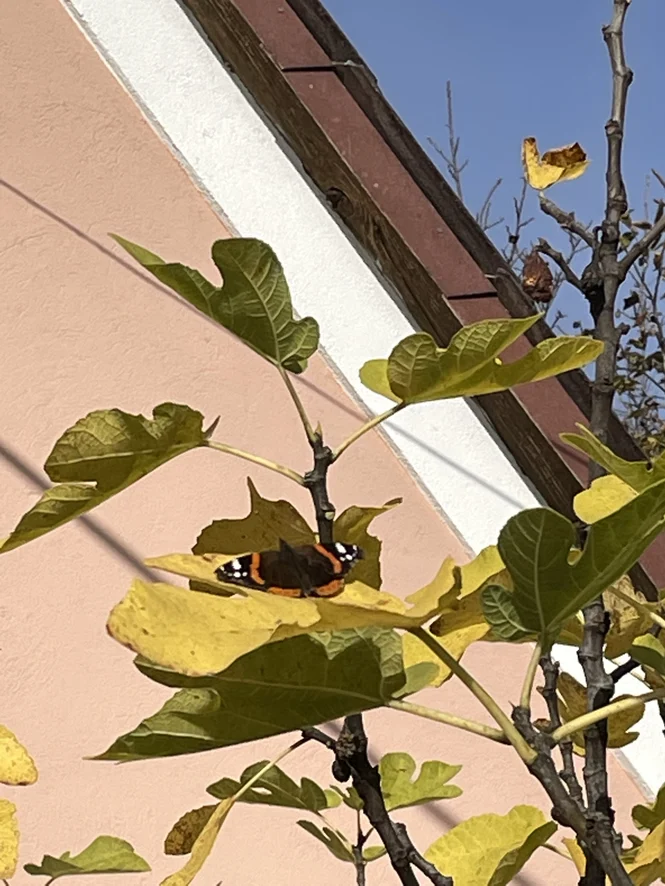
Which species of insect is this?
Vanessa atalanta
